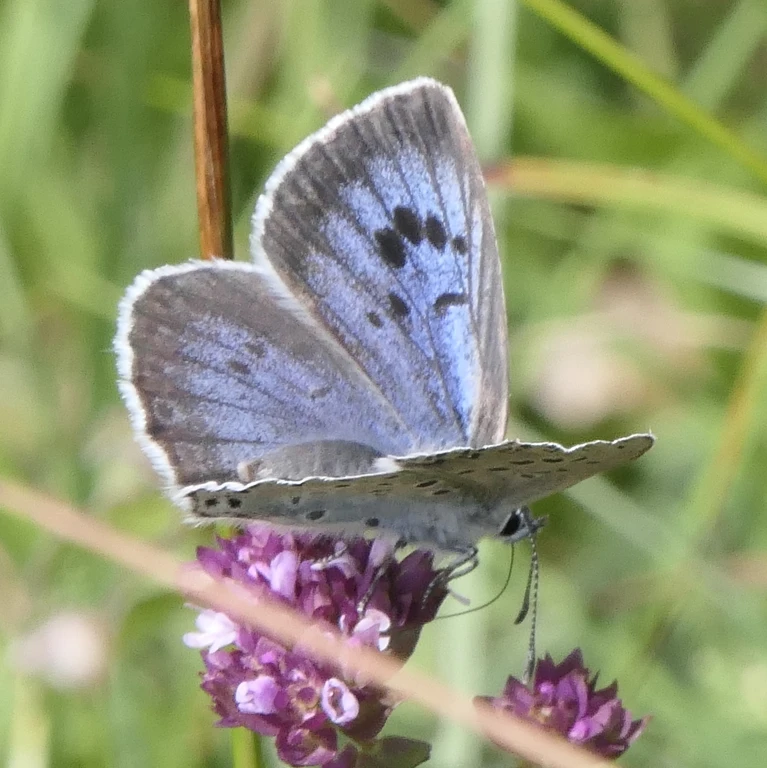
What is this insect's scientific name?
Phengaris arion (also Maculinea arion)
